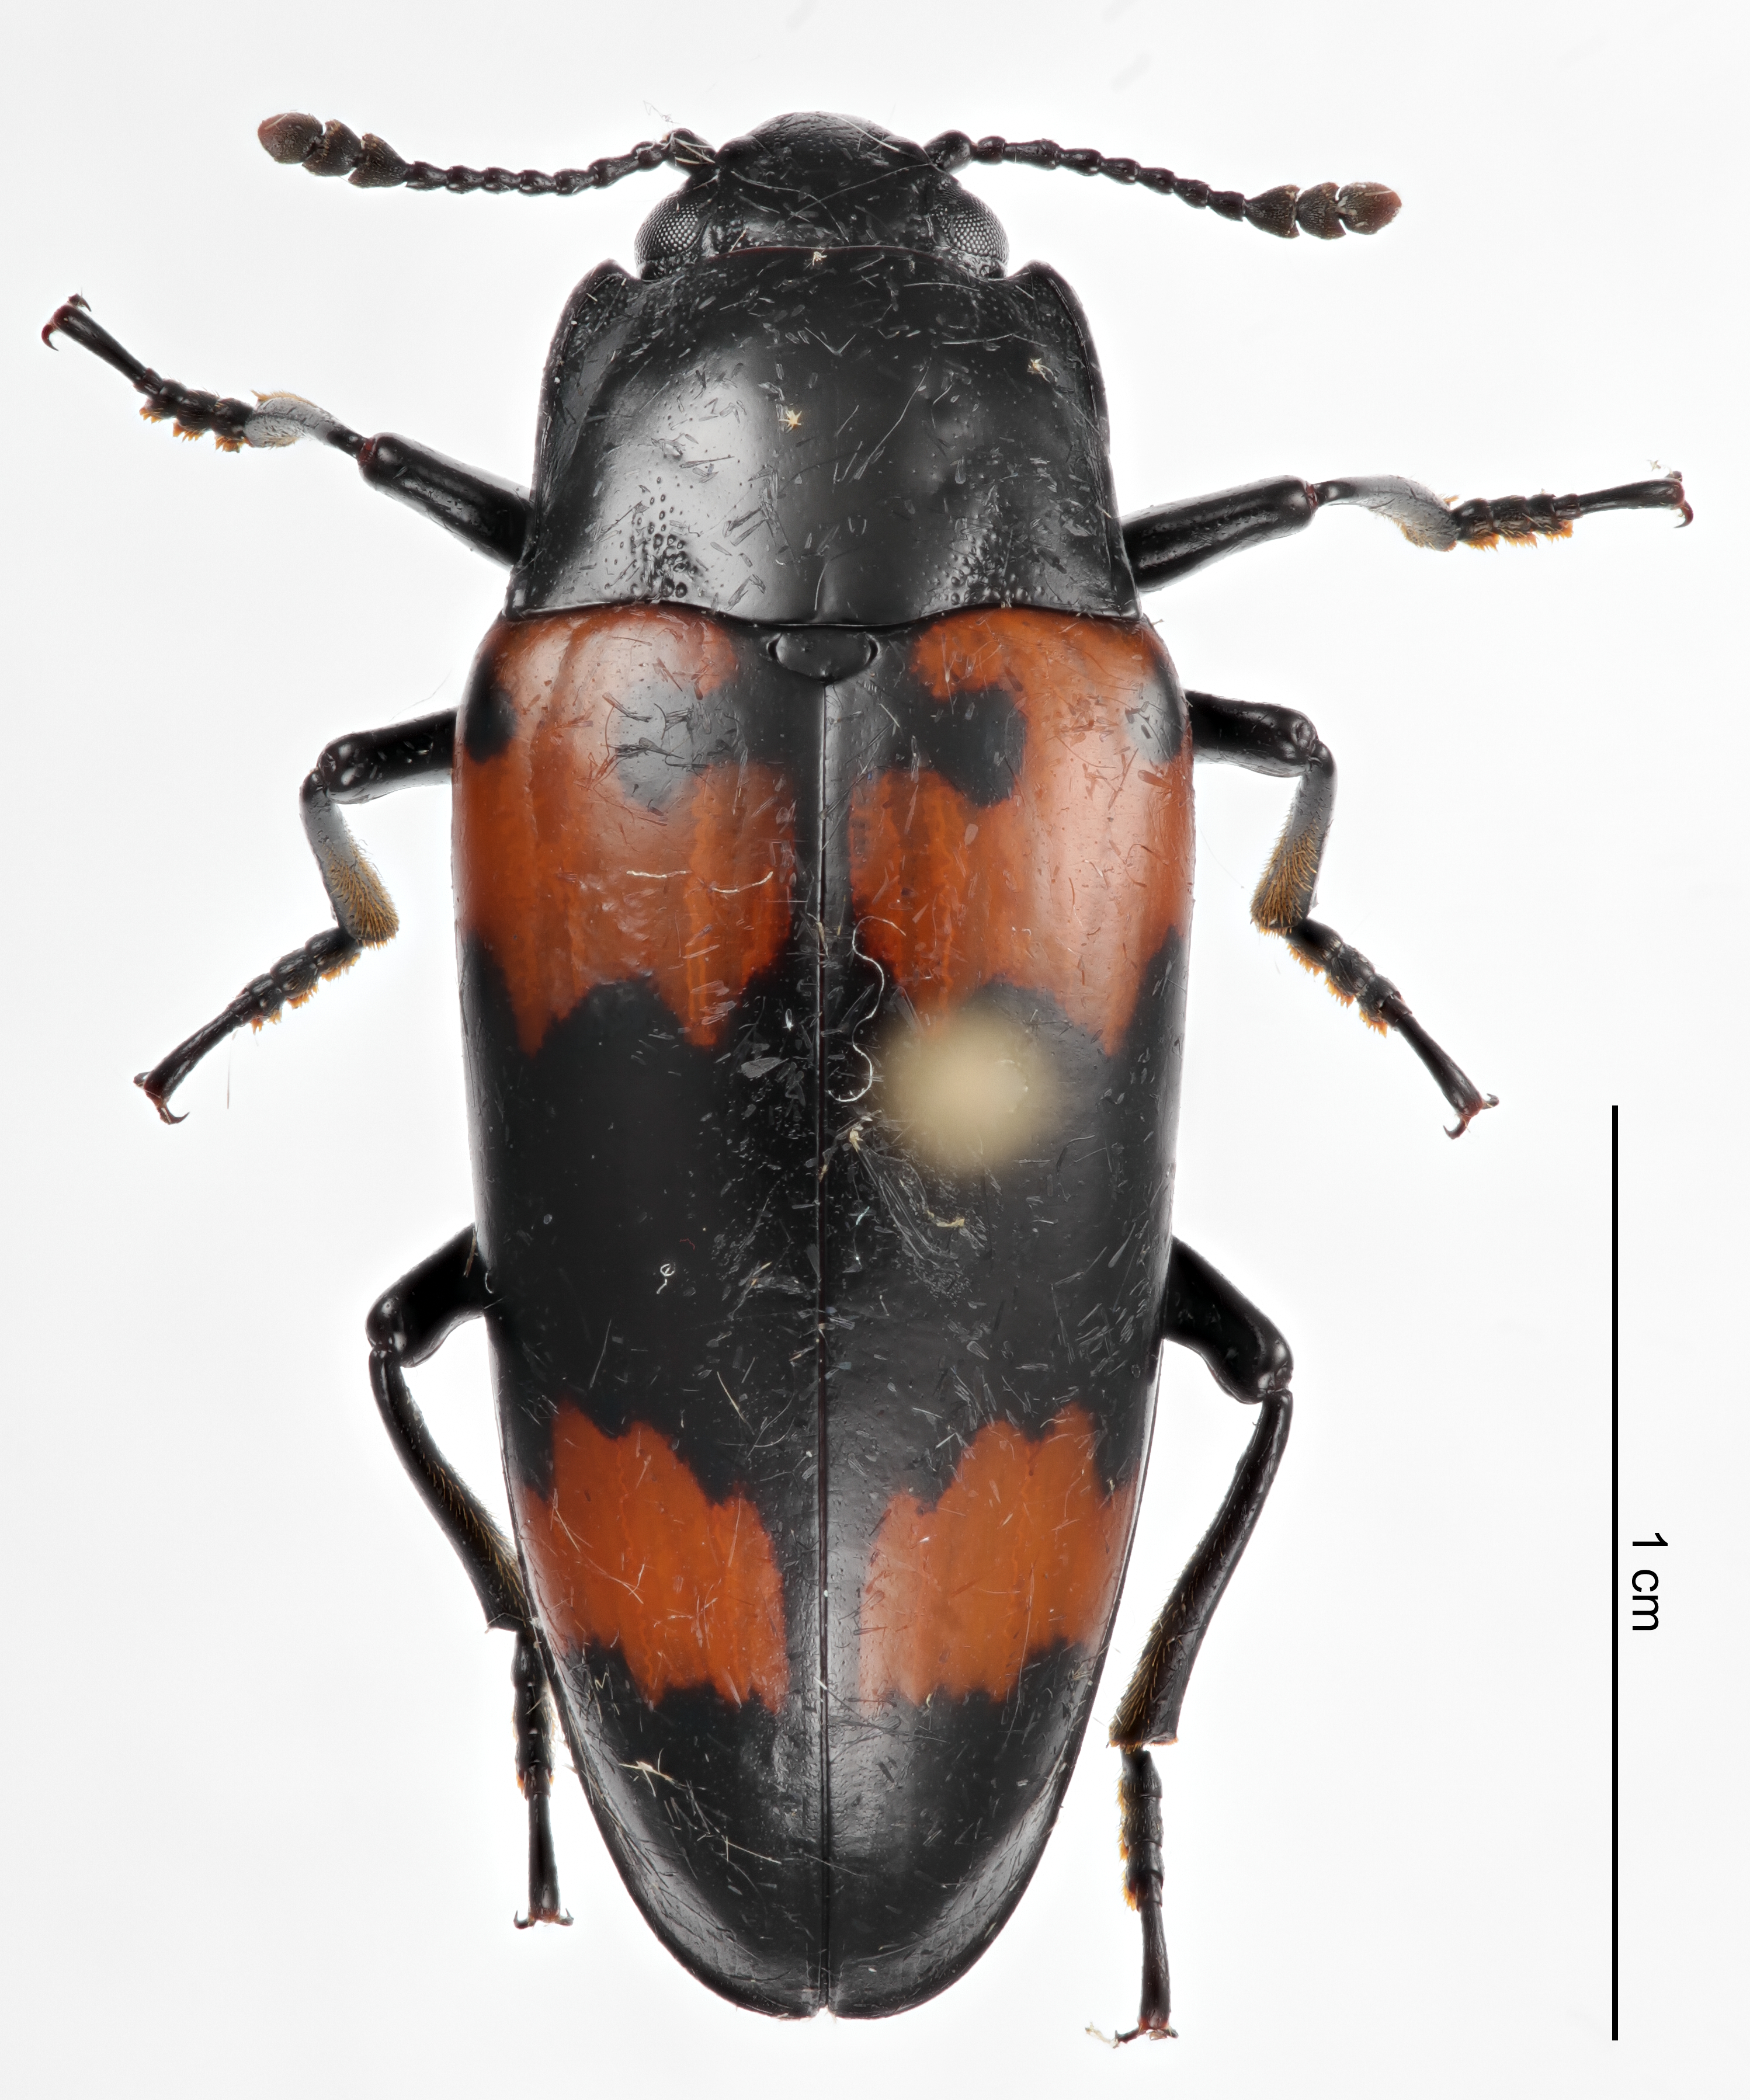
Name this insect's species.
Megalodacne heros
